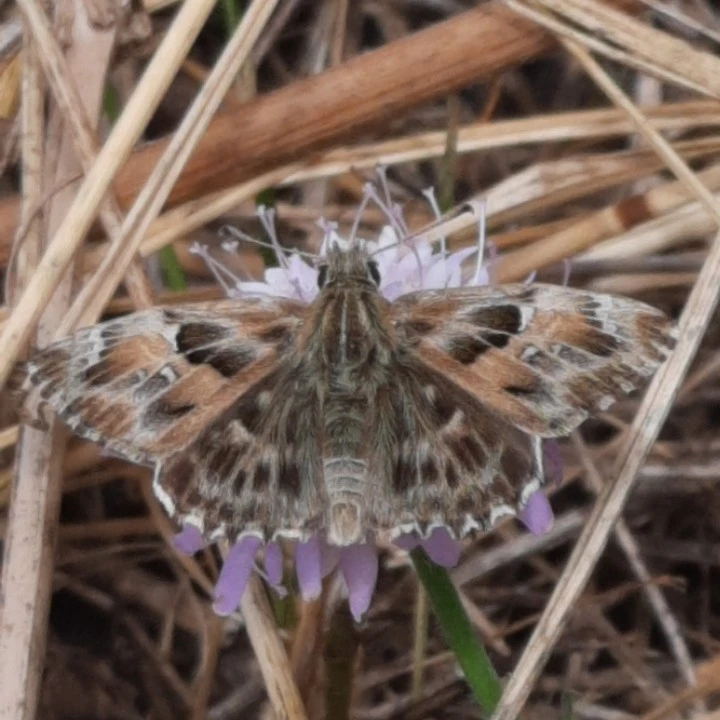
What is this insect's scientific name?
Carcharodus alceae
